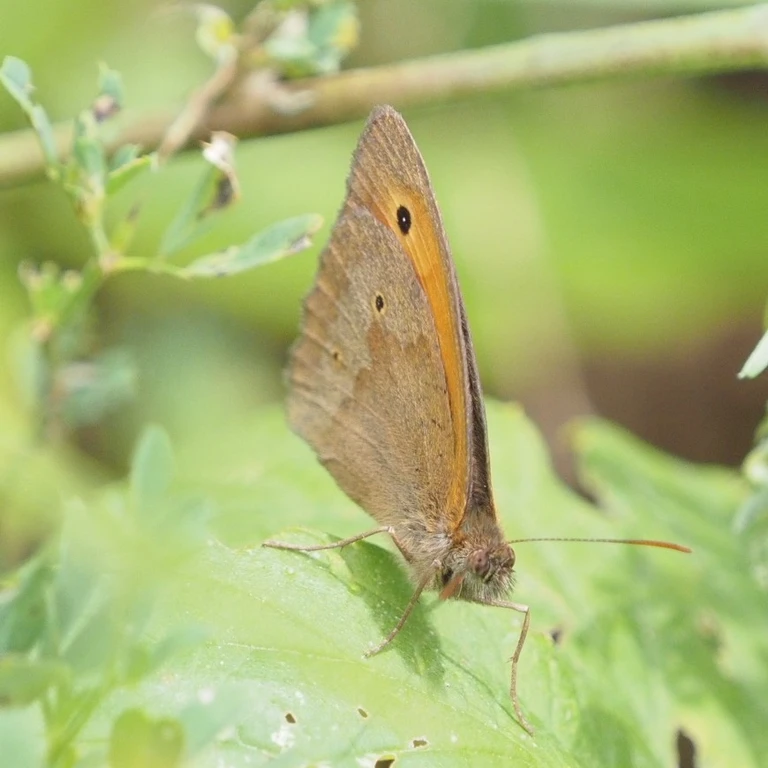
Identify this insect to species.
Maniola jurtina
